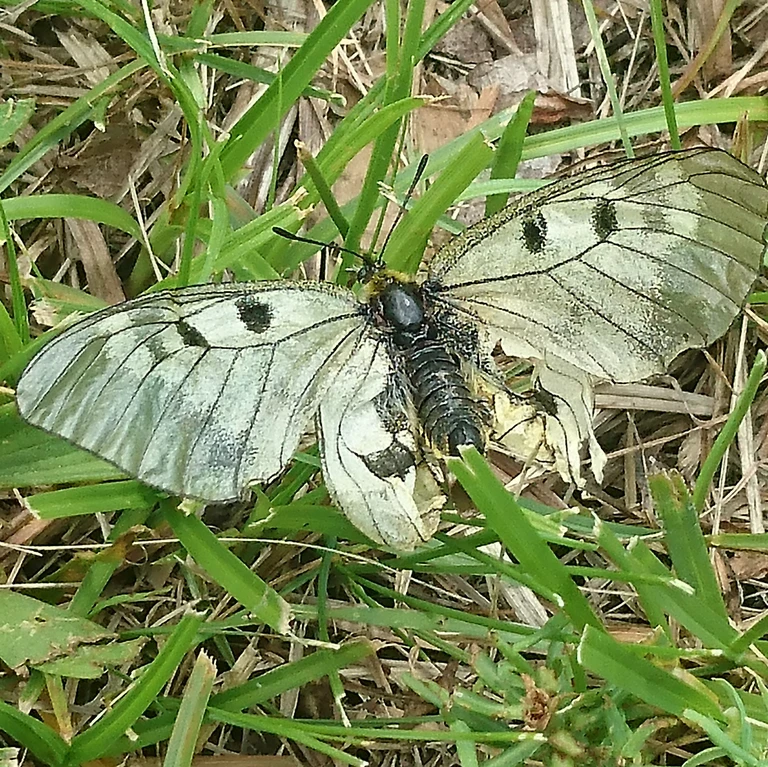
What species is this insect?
Parnassius mnemosyne
